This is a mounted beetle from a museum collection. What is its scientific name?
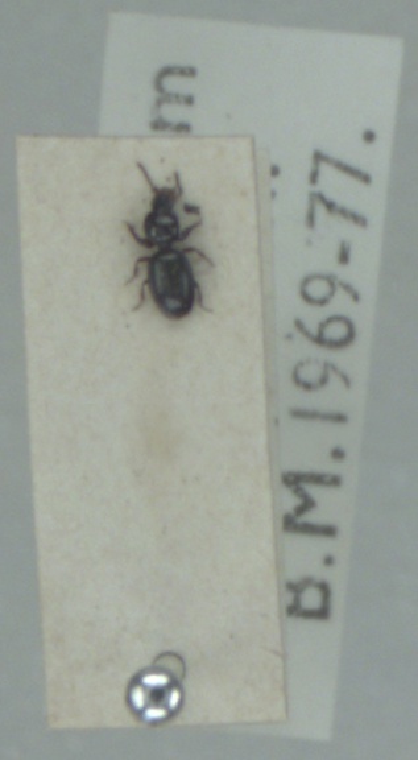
Dyschirius globosus
